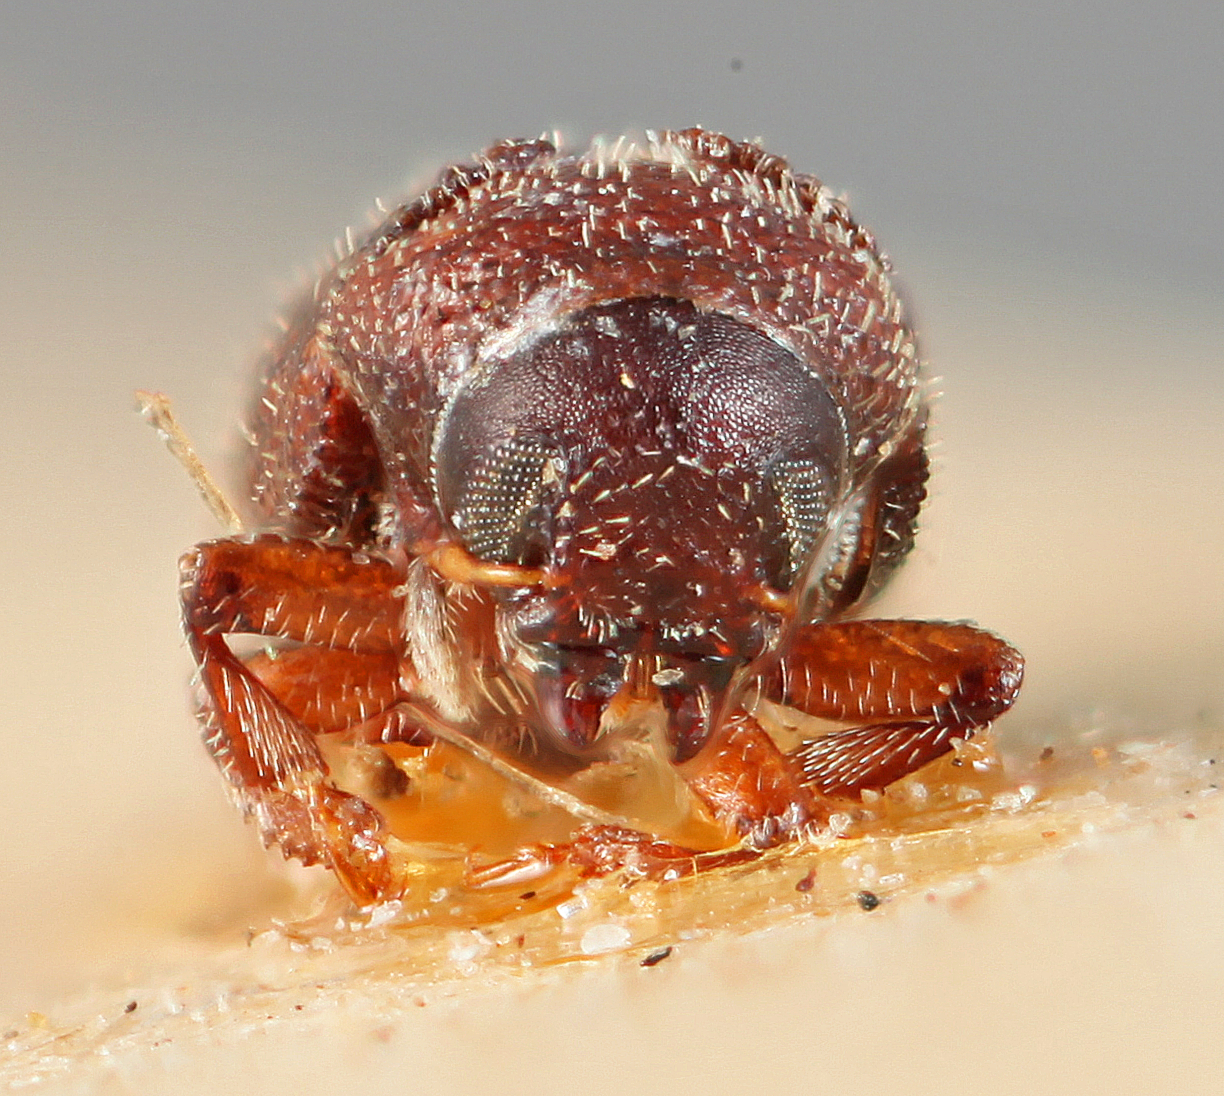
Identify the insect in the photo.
Phloeotribus insularis
